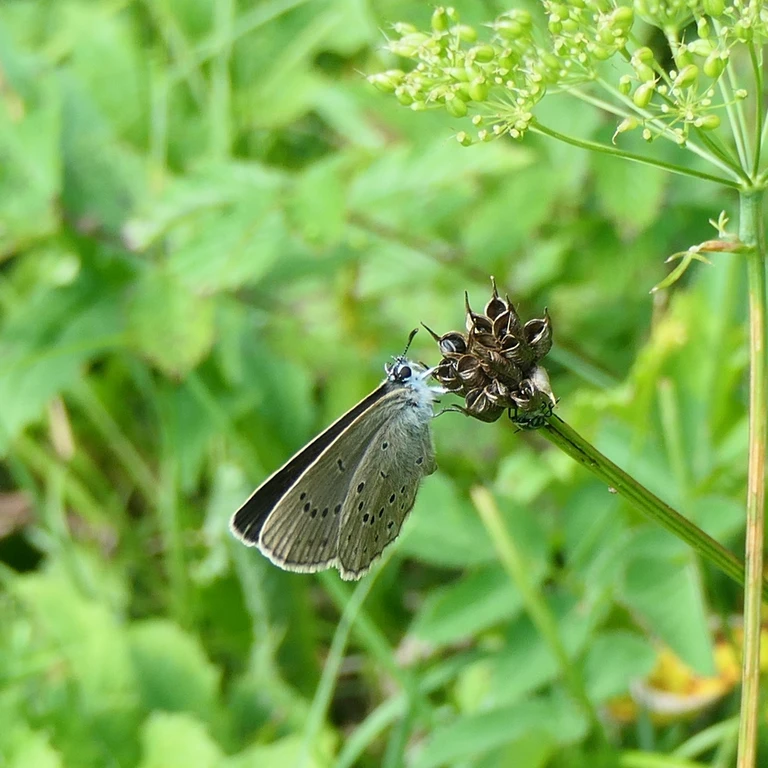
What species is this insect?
Phengaris teleius
